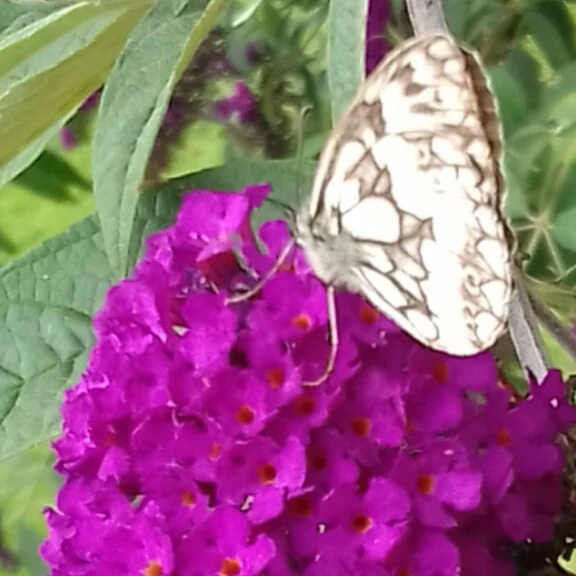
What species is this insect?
Melanargia galathea
